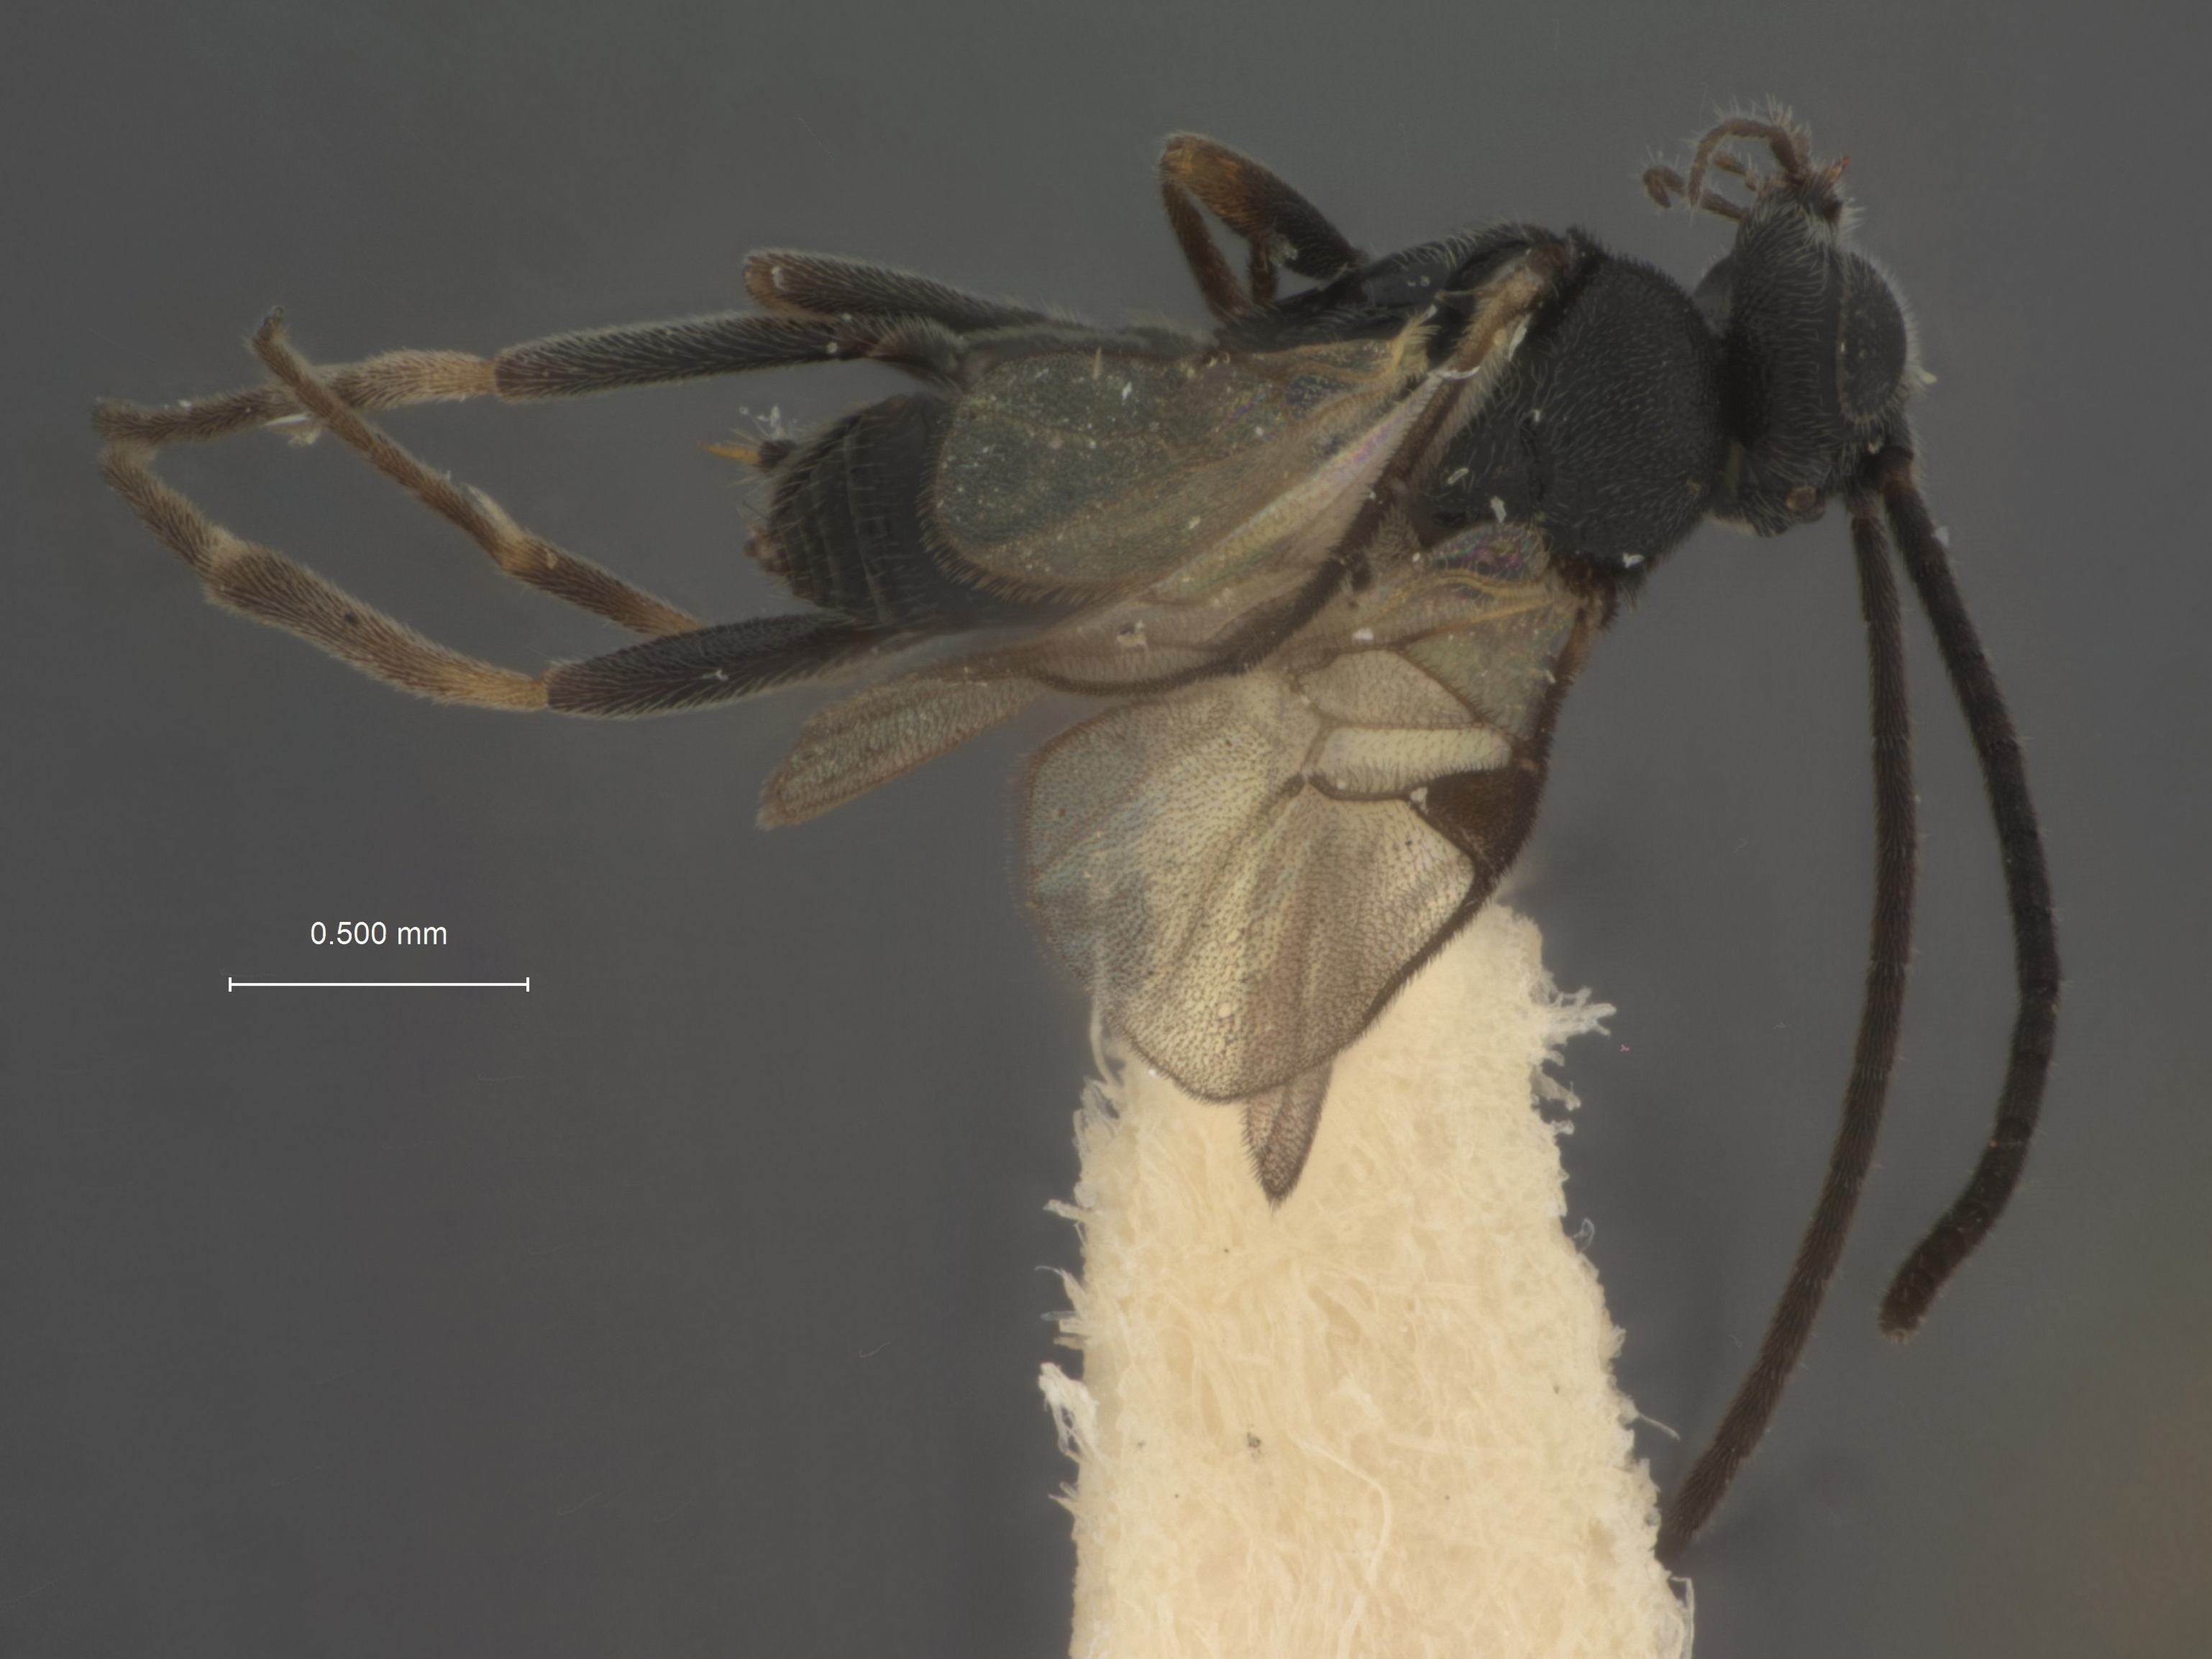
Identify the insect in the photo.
Pholetesor masoni
